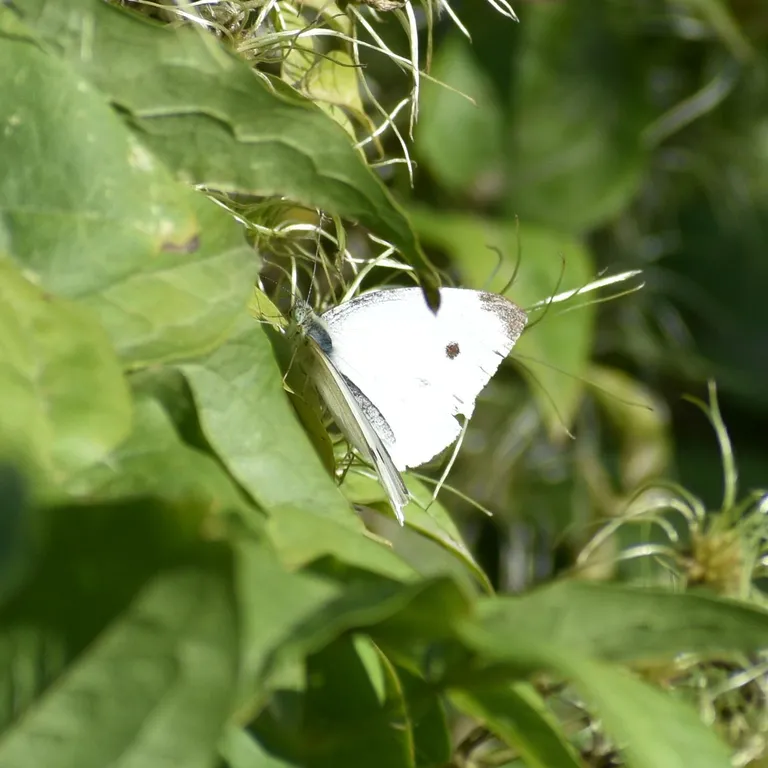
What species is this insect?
Pieris rapae
